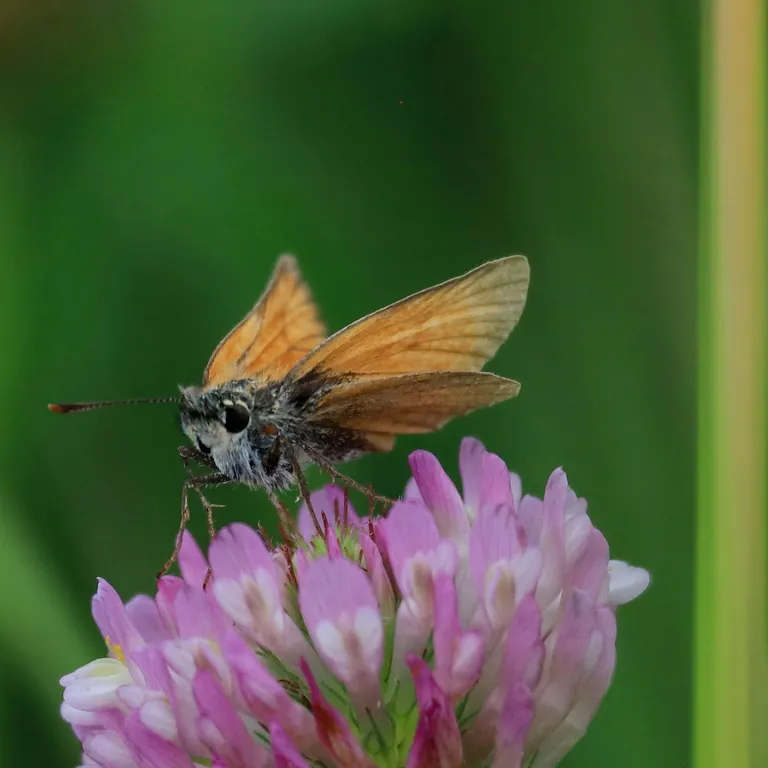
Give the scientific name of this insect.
Thymelicus sylvestris
